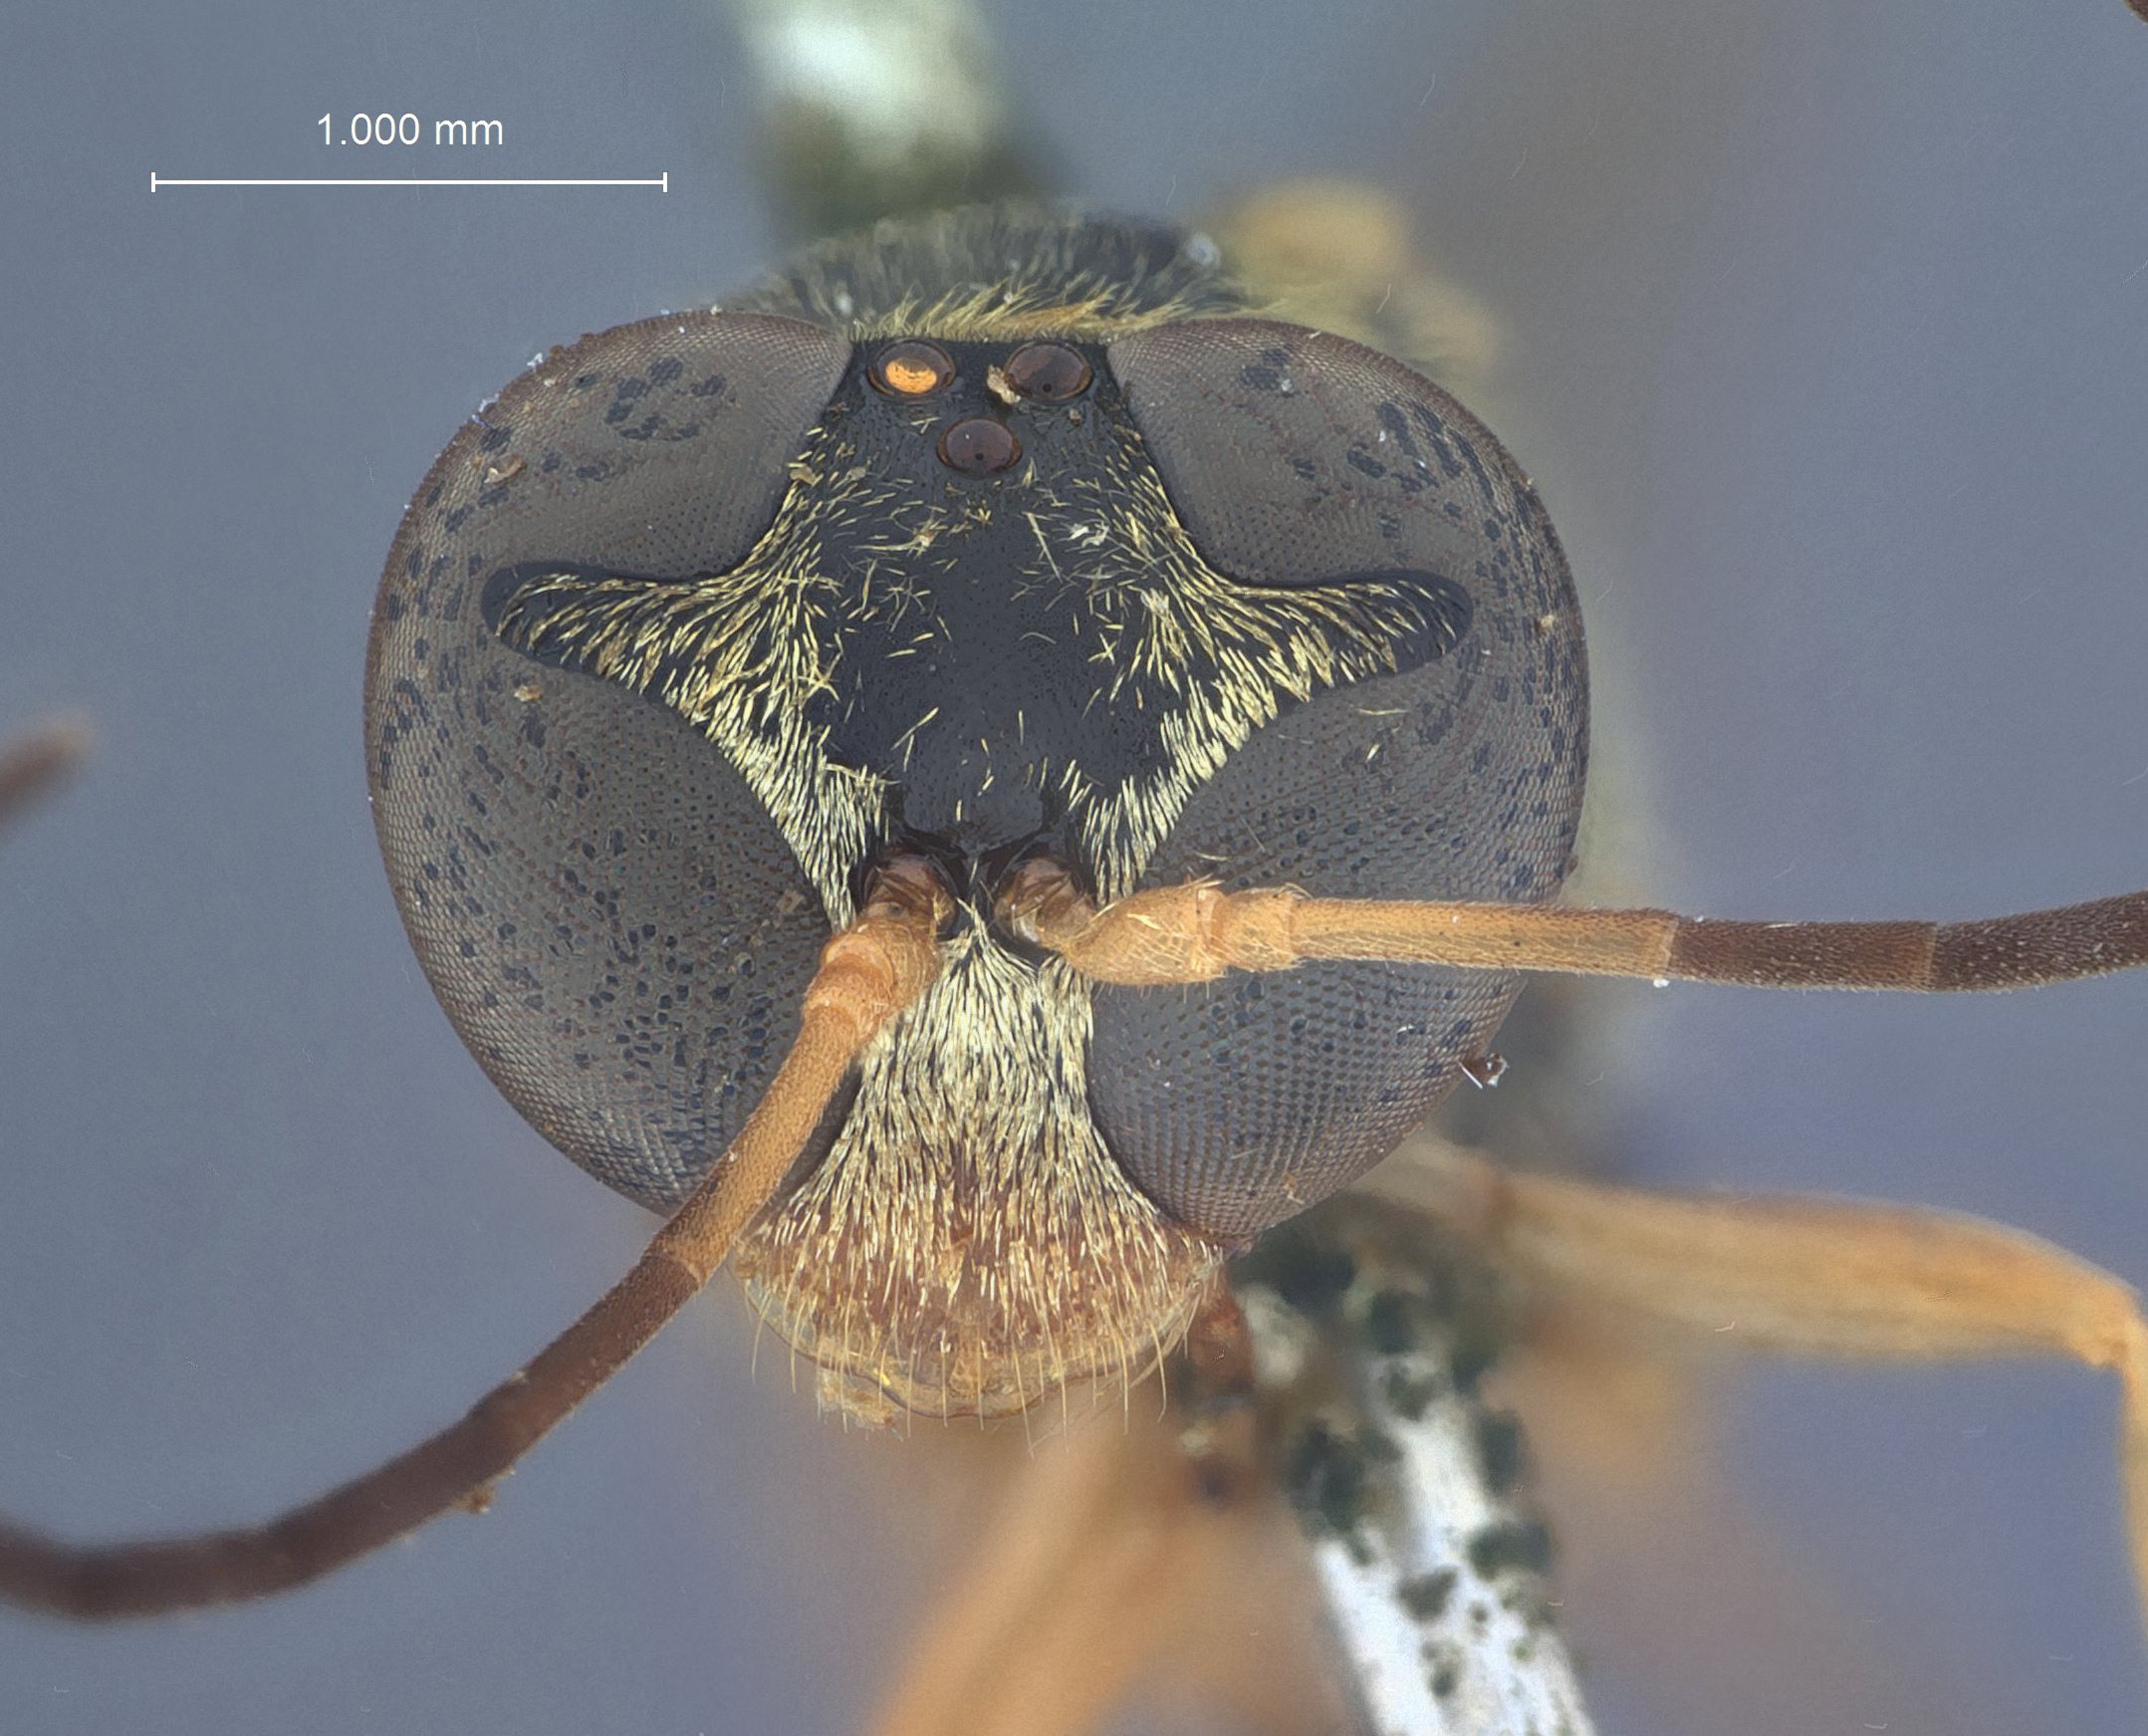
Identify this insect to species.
Trypoxylon flagellatum
